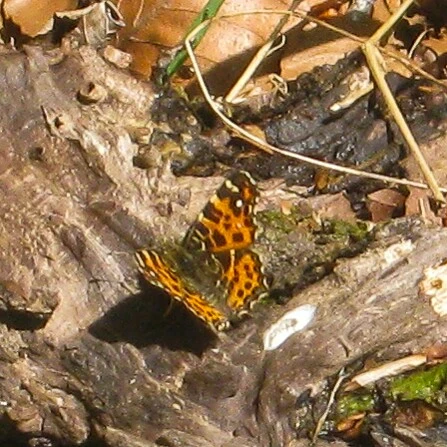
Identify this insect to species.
Araschnia levana
